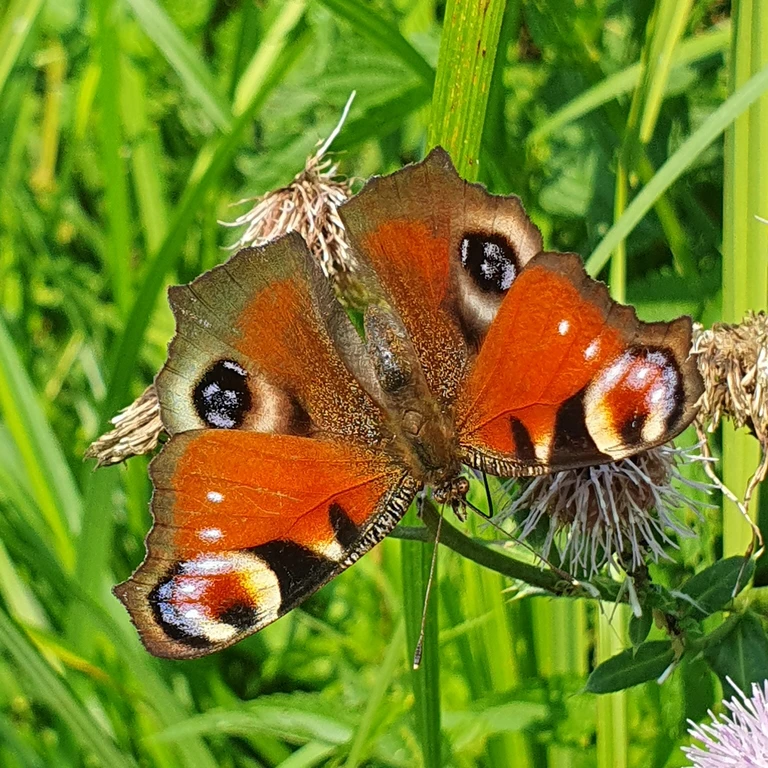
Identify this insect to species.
Aglais io
